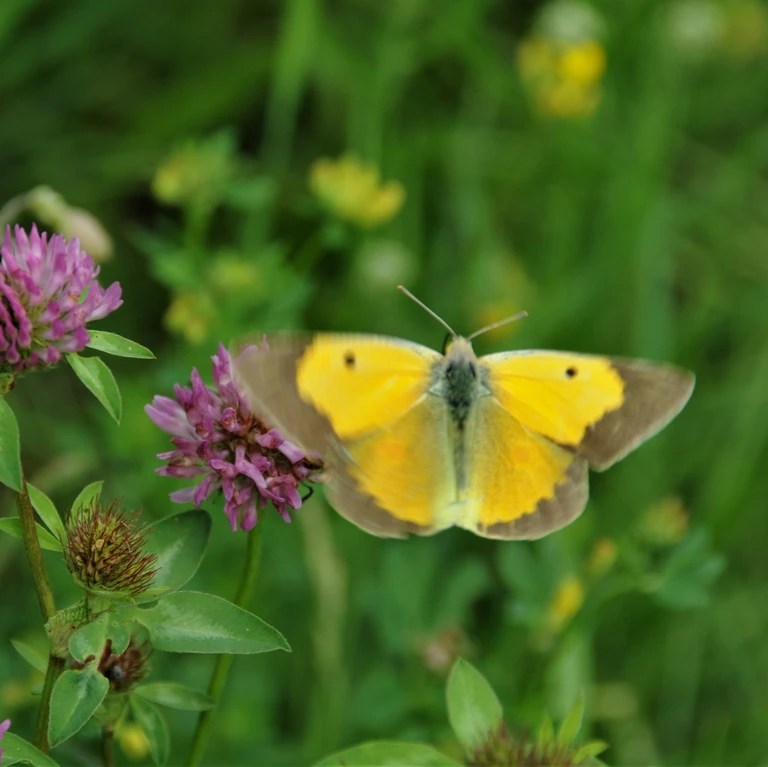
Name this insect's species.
Colias croceus
